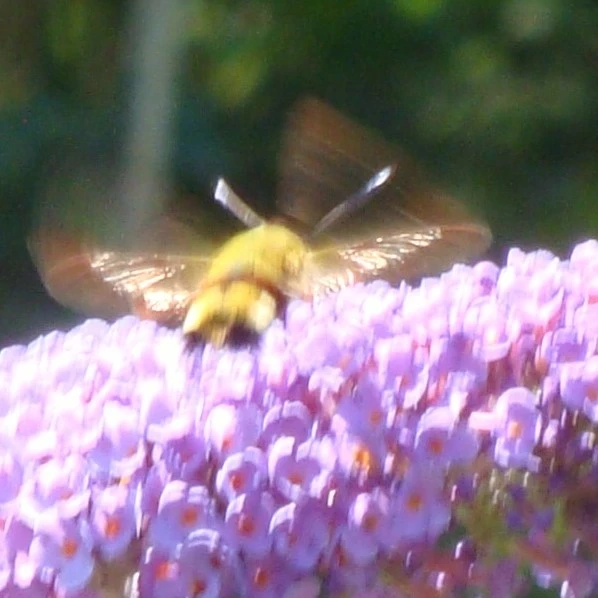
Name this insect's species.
Hemaris fuciformis
